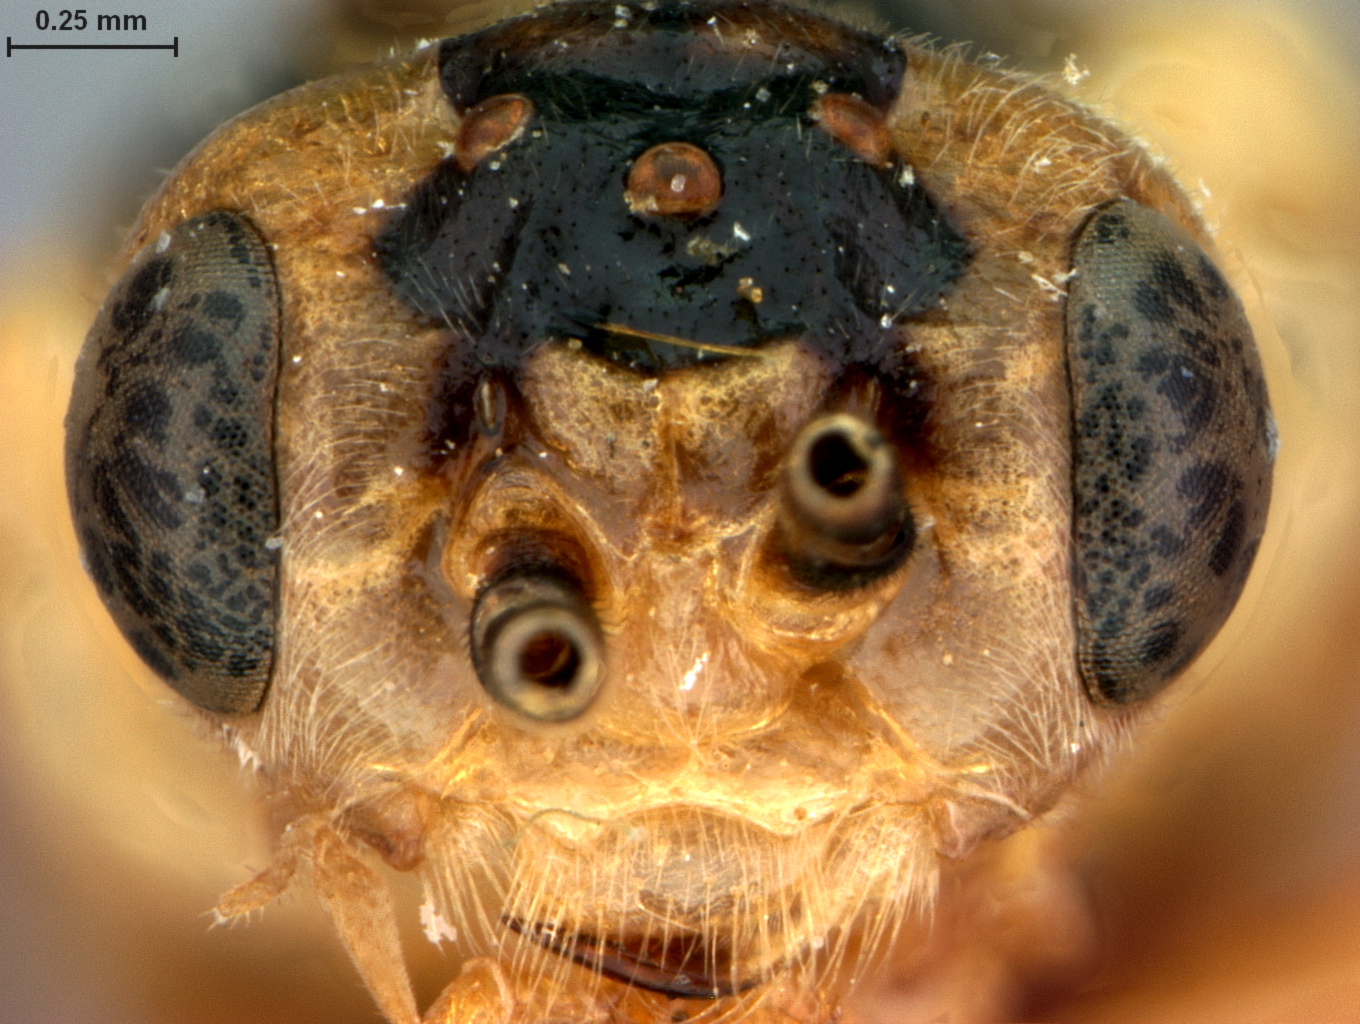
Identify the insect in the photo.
Pteronus hyalinus
